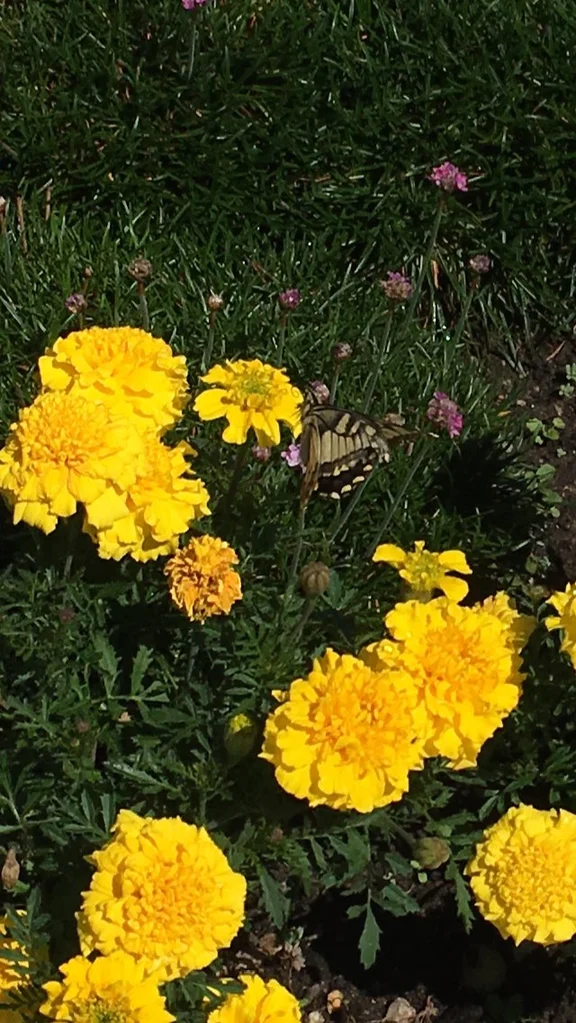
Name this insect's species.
Papilio machaon
